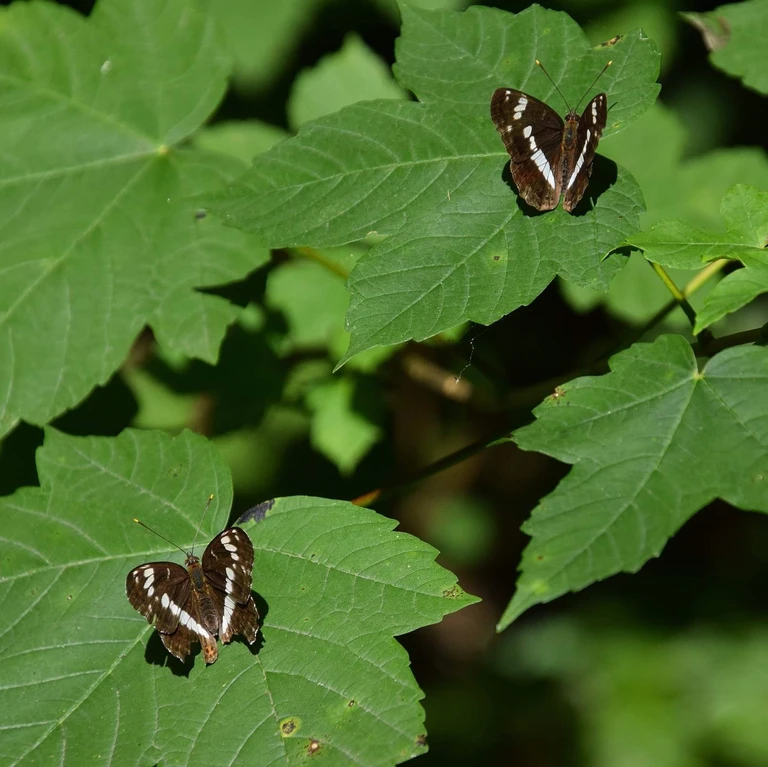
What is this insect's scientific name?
Limenitis camilla (also Ladoga camilla)
